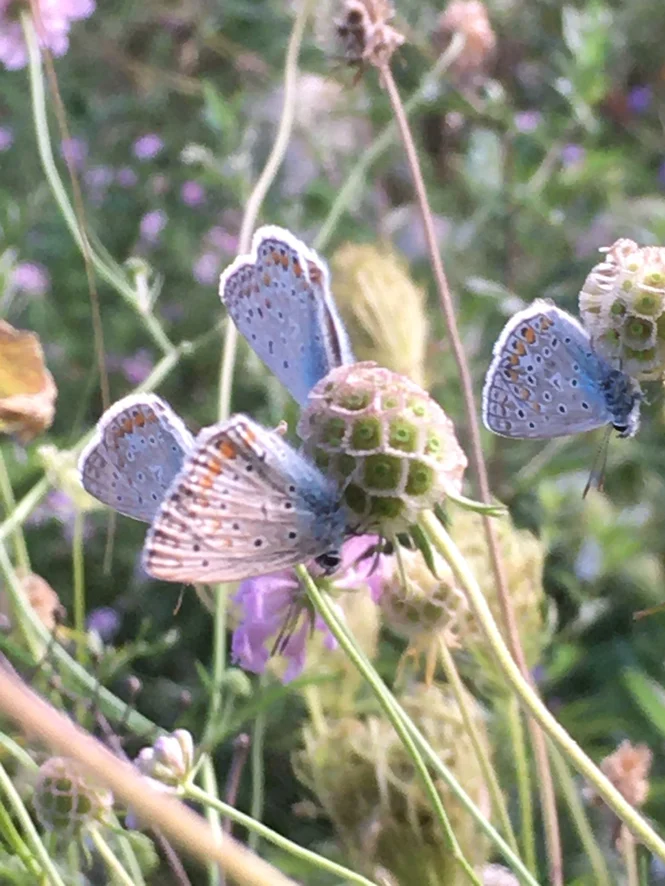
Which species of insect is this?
Polyommatus icarus
